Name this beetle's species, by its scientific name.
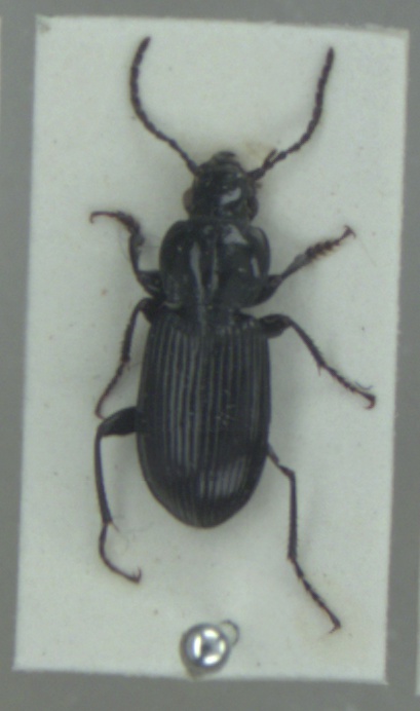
Pterostichus nigrita
